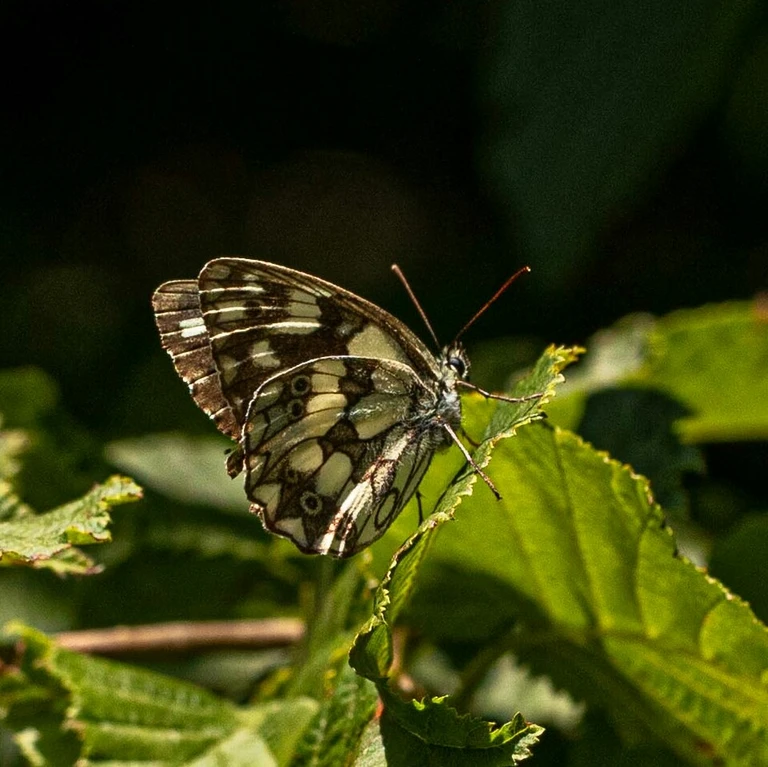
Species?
Melanargia galathea
